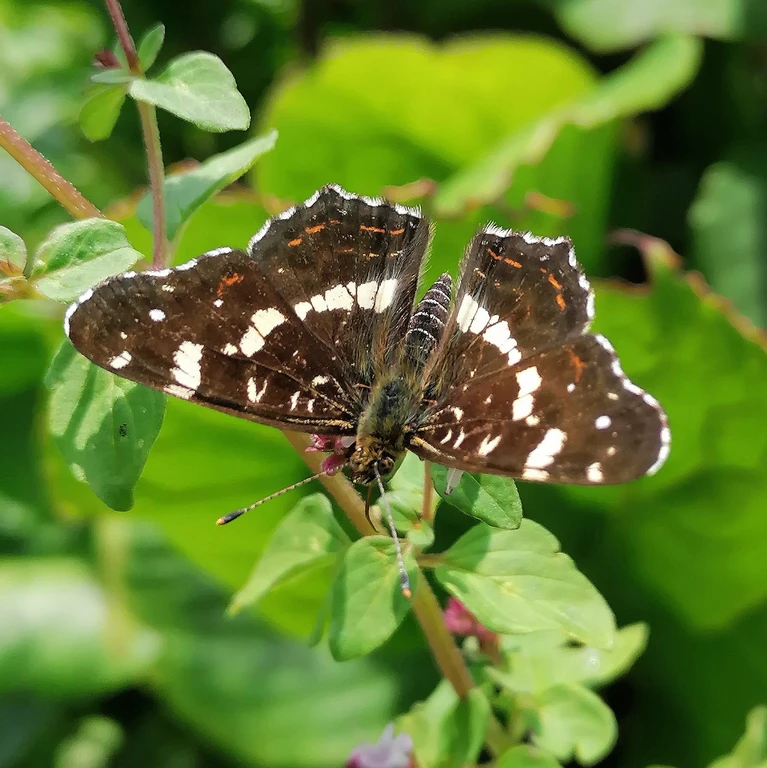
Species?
Araschnia levana
